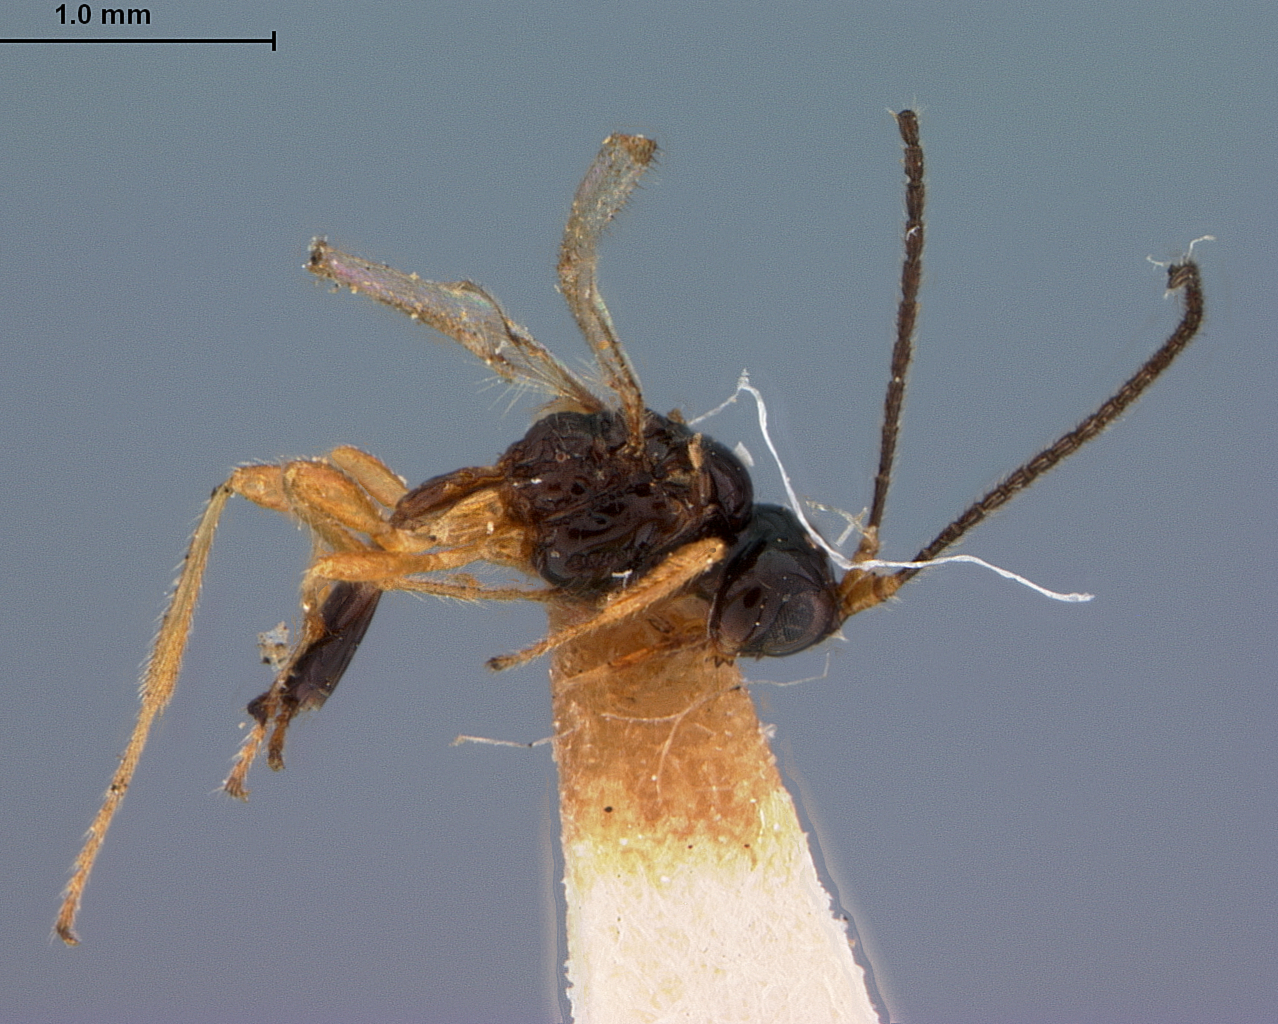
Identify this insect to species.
Aspilota parvistigma
